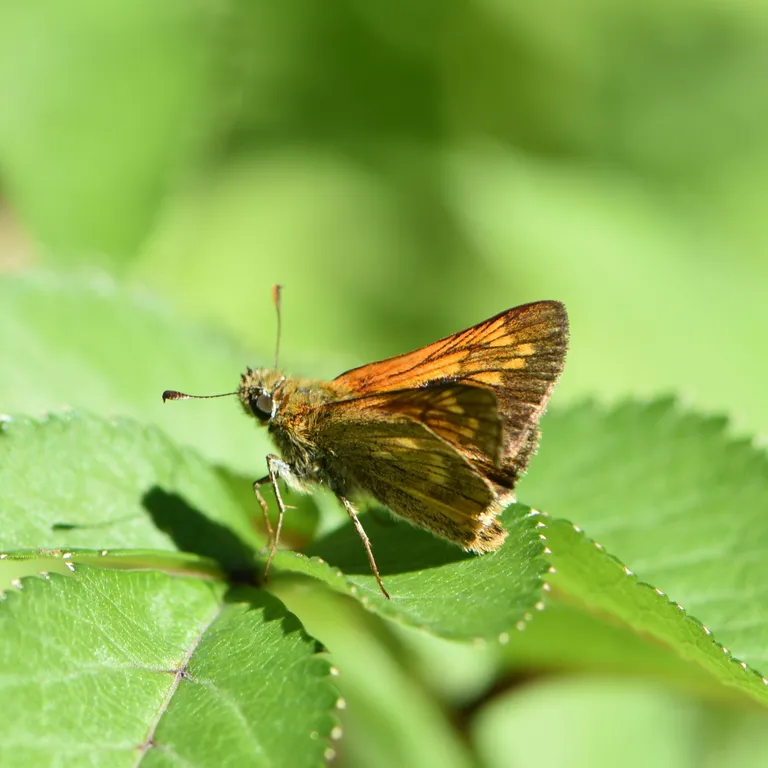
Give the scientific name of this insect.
Ochlodes sylvanus (also Ochlodes venata)
